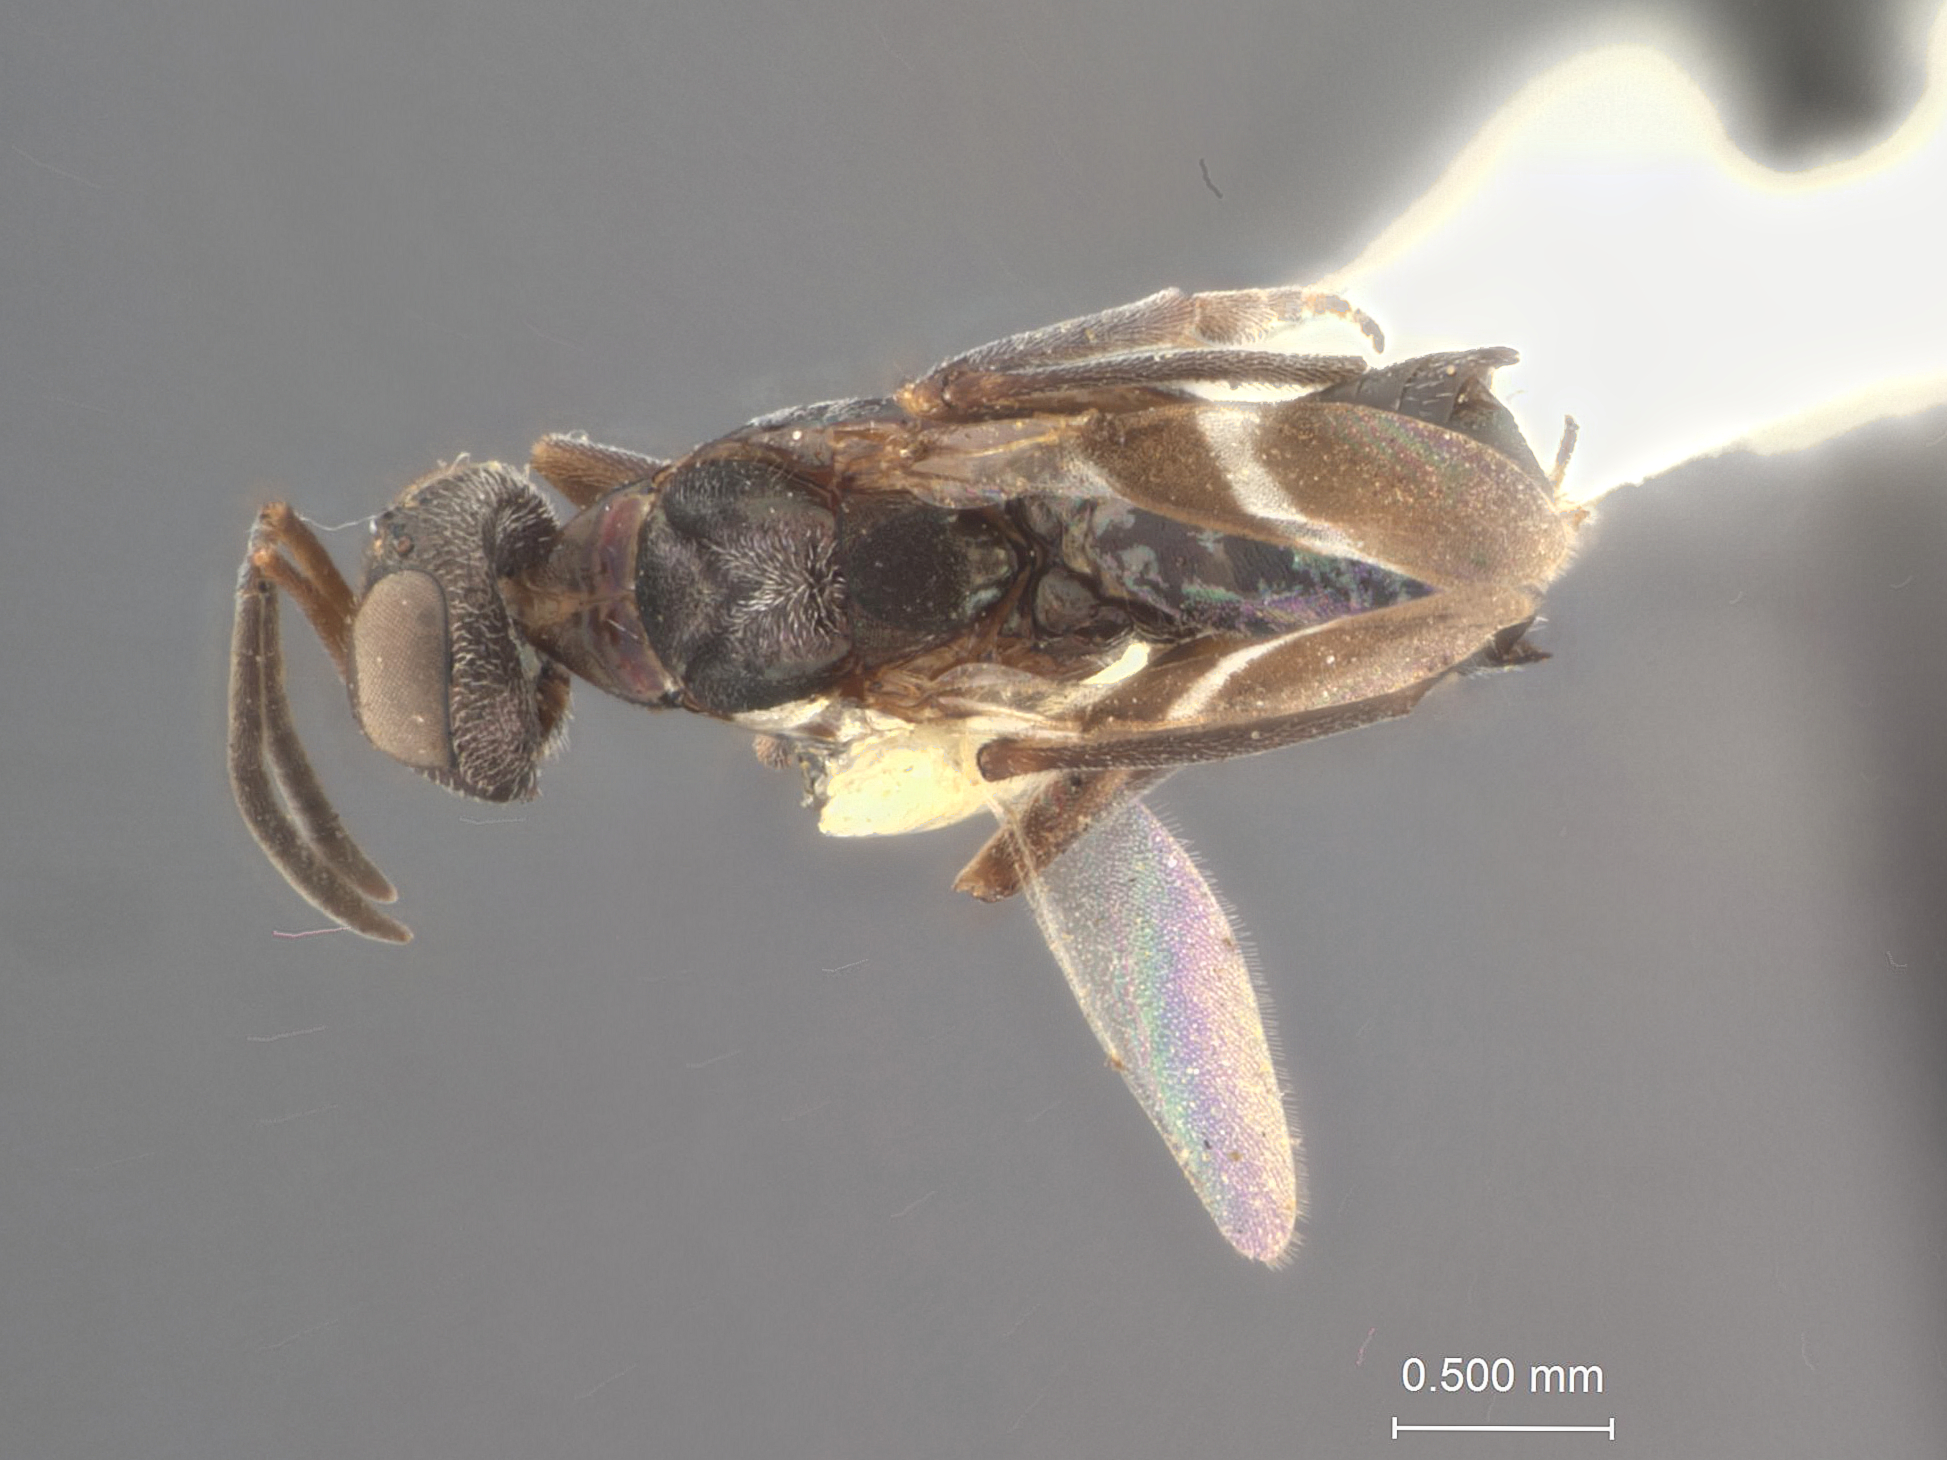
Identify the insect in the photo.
Anastatus furnissi
